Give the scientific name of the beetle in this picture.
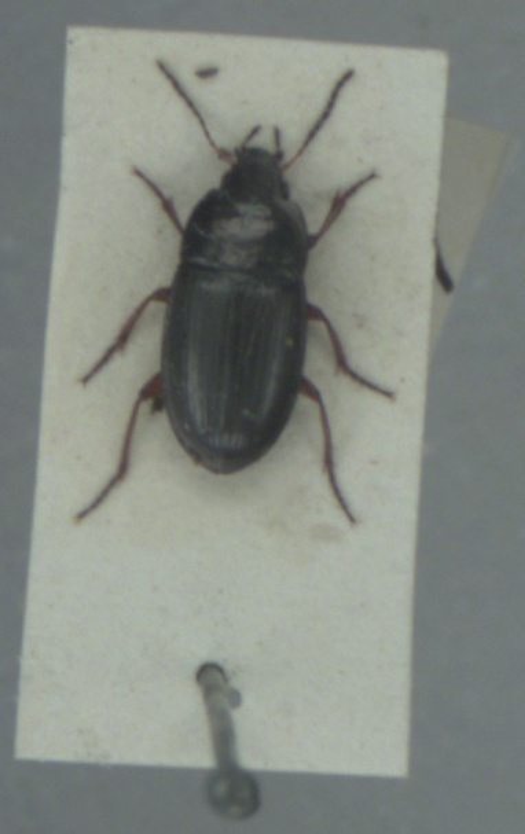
Amara familiaris
